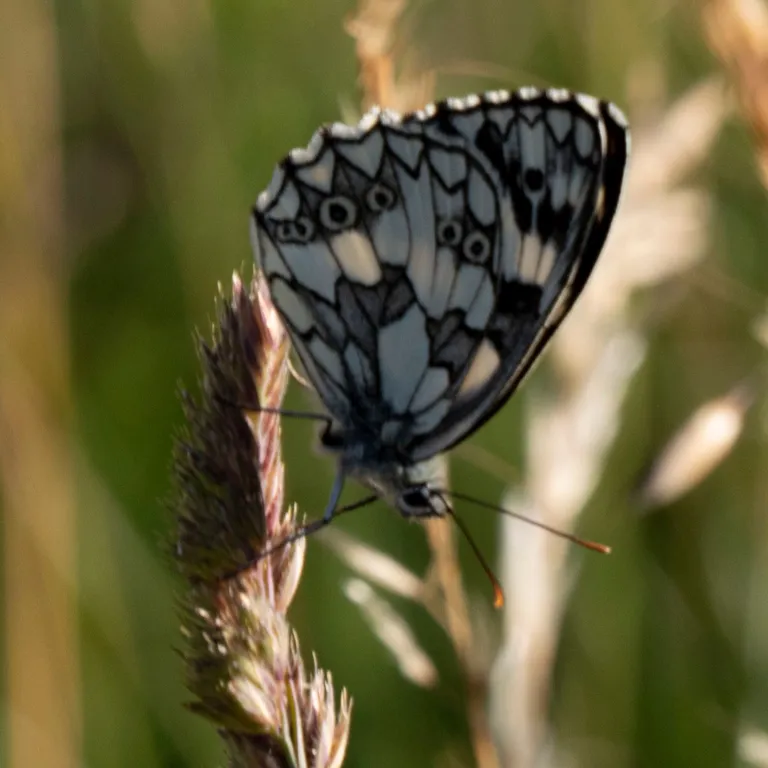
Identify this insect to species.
Melanargia galathea
